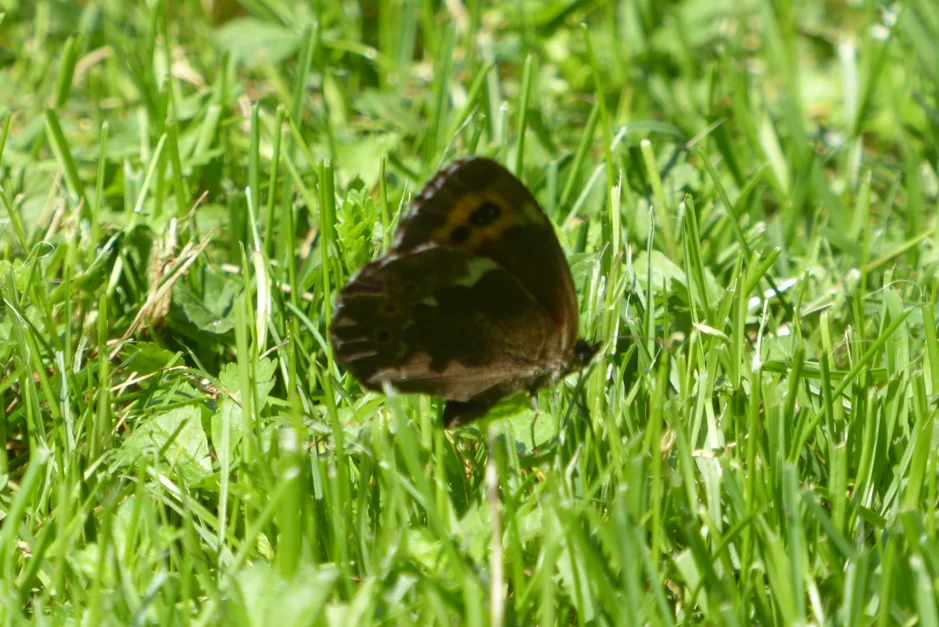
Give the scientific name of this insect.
Erebia ligea
